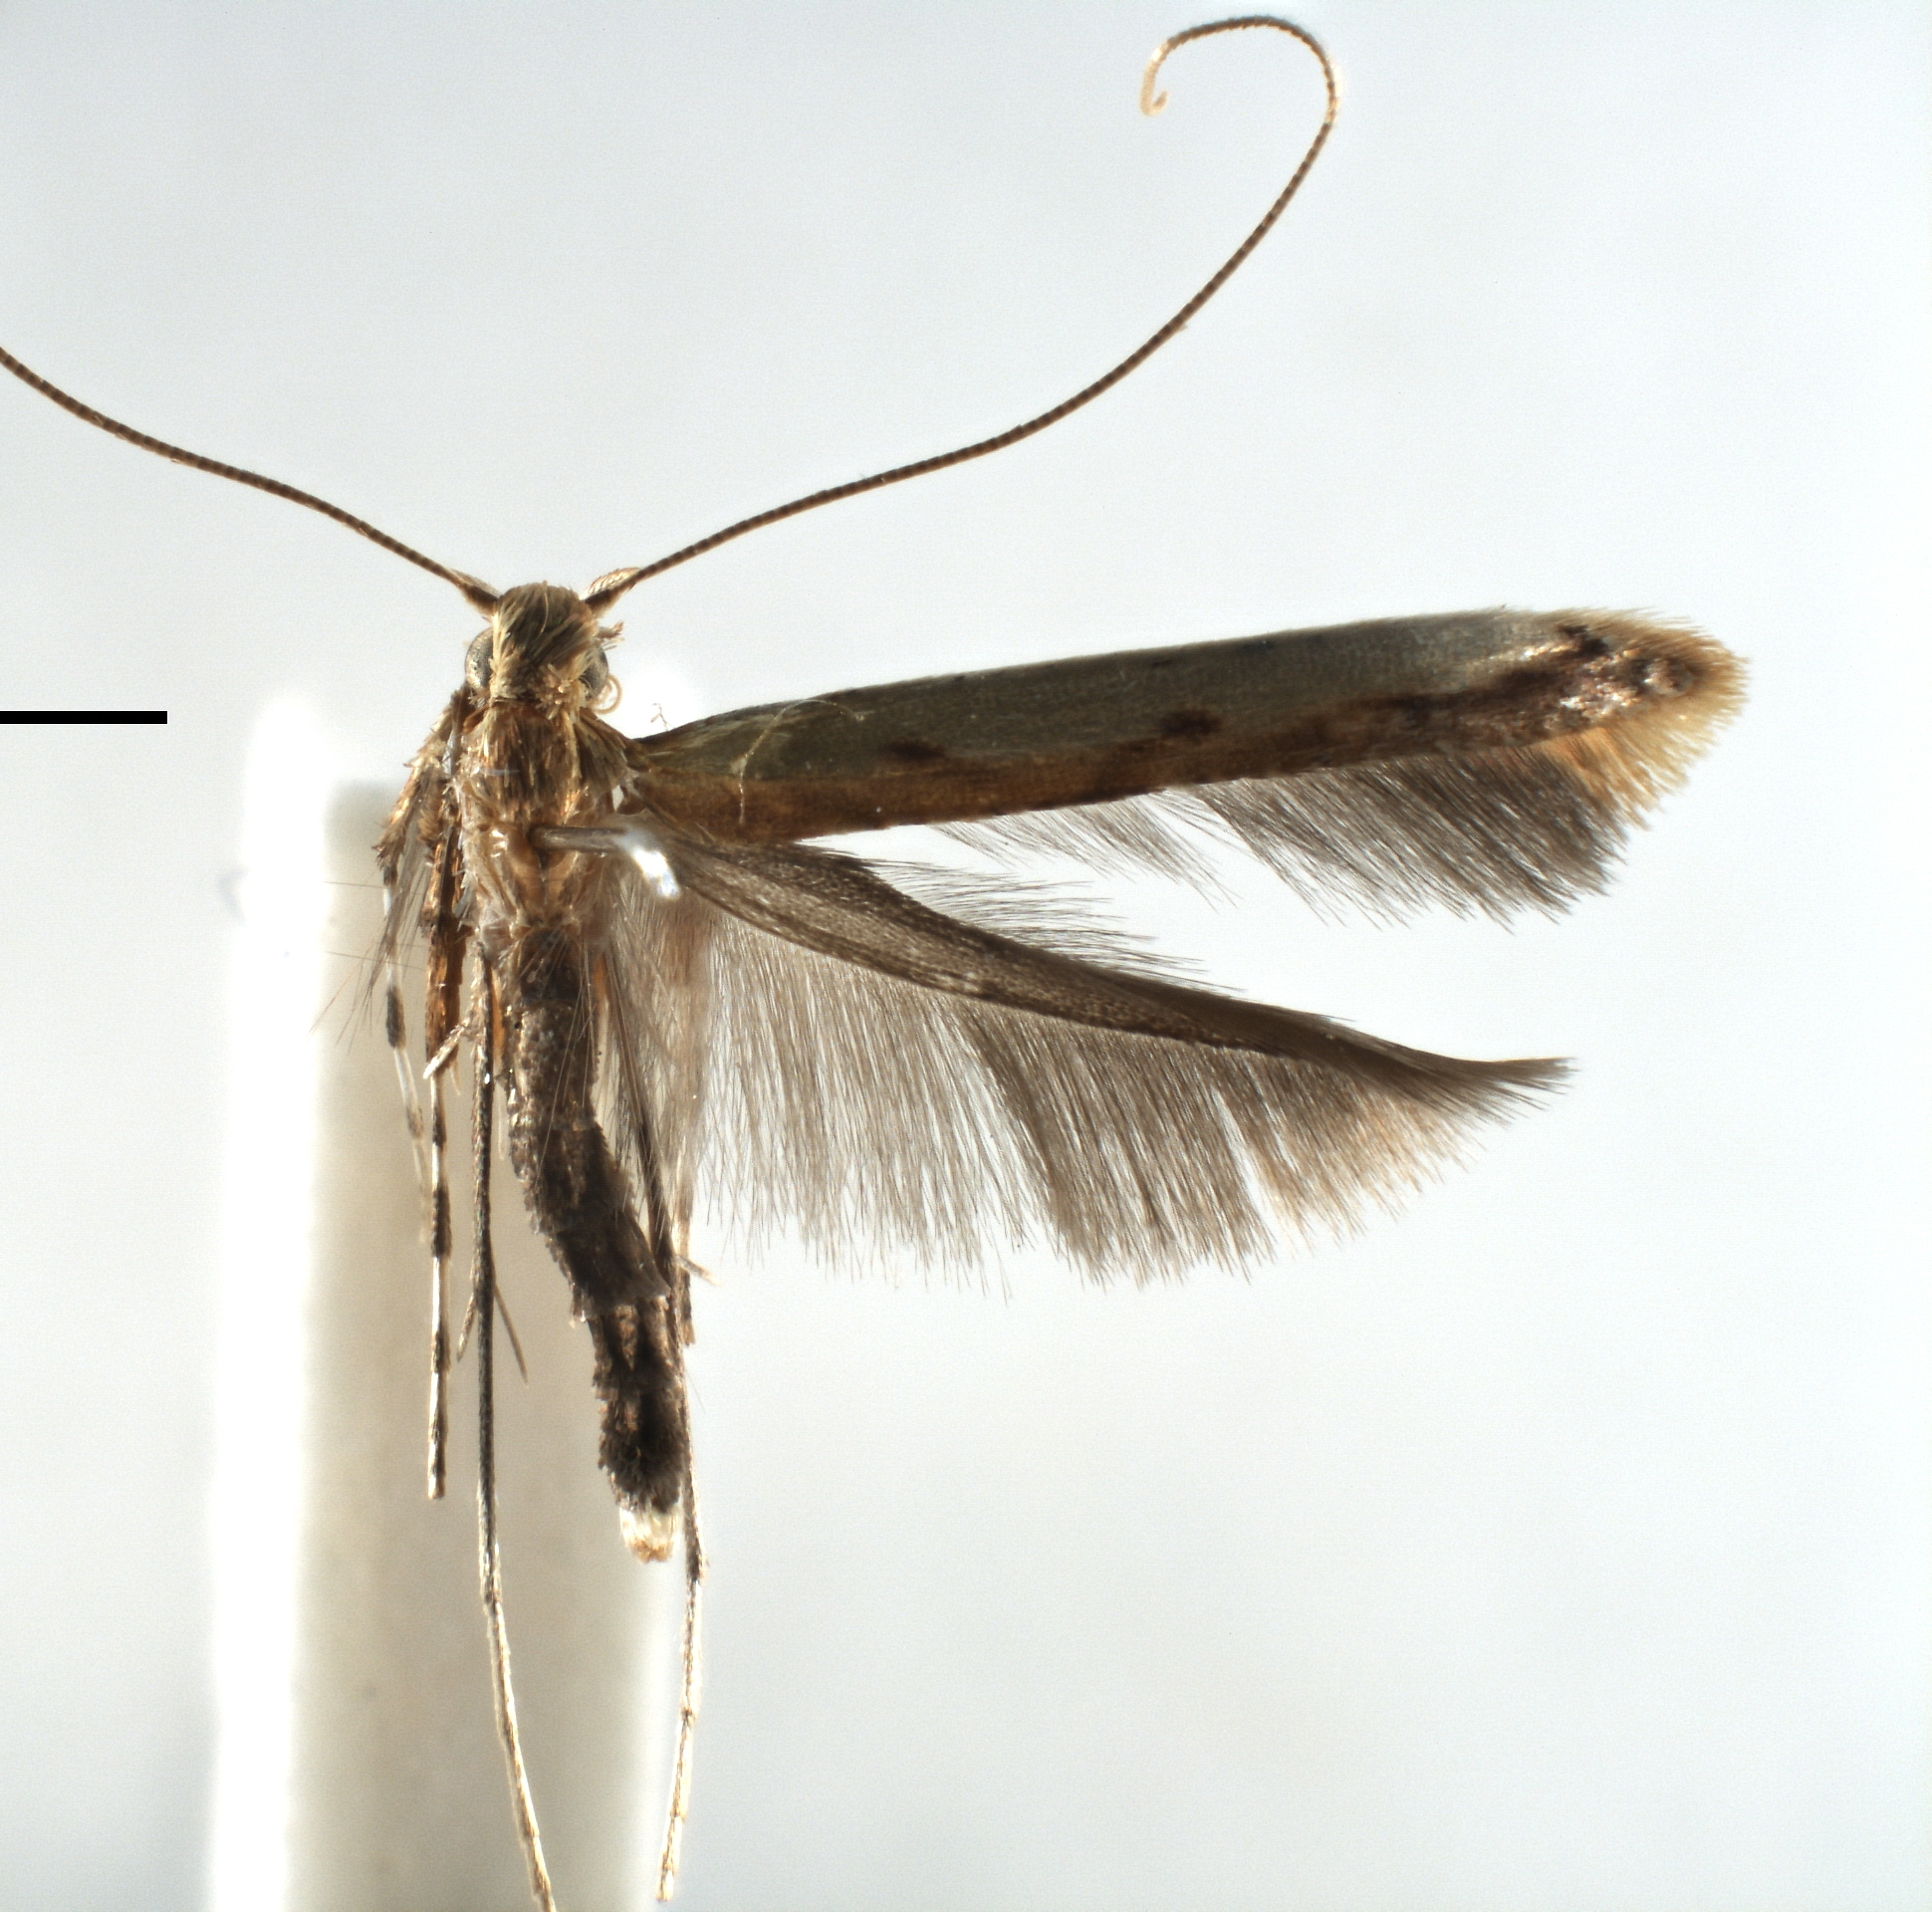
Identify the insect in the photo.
Caloptilia staintoni
